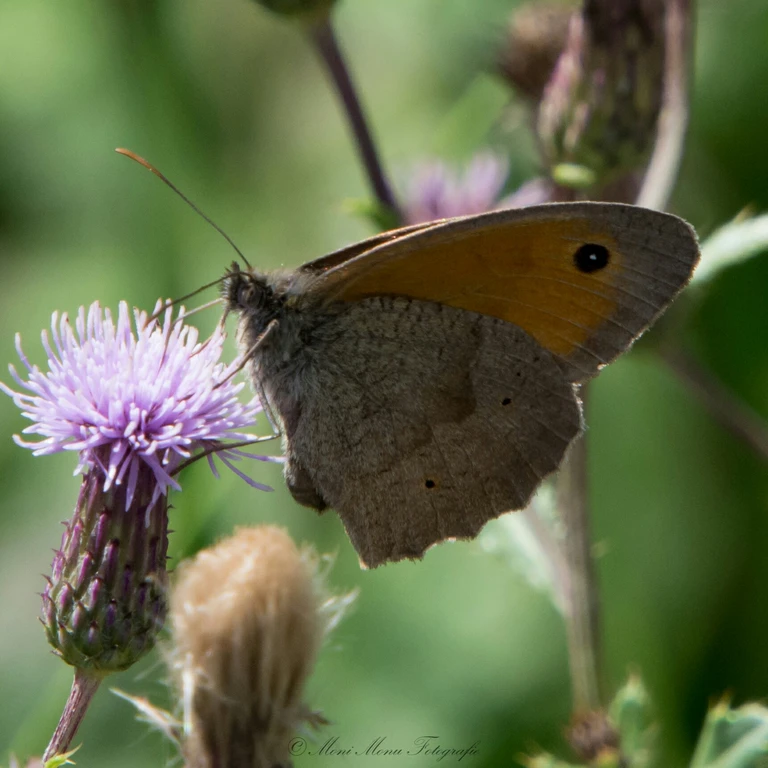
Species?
Maniola jurtina
